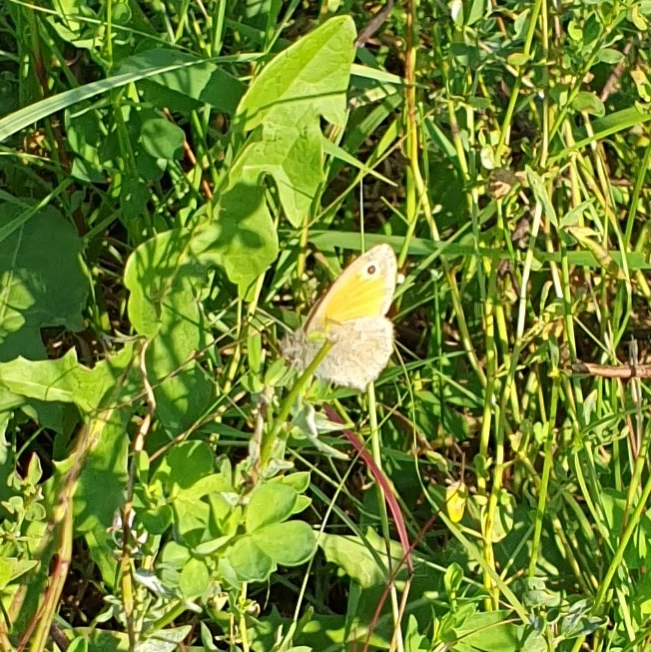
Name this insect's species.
Coenonympha pamphilus
